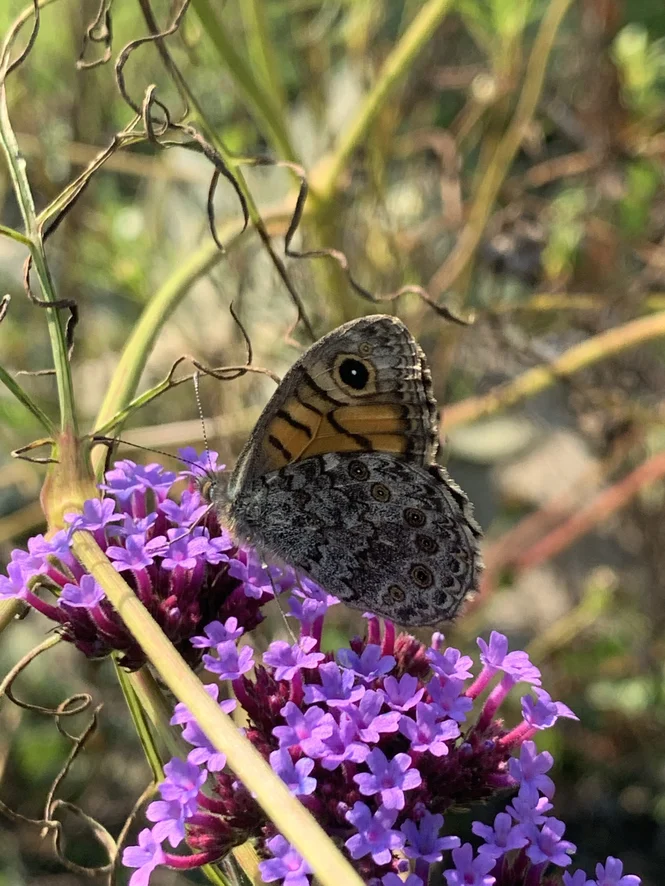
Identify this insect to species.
Lasiommata megera (also Pararge megera)
